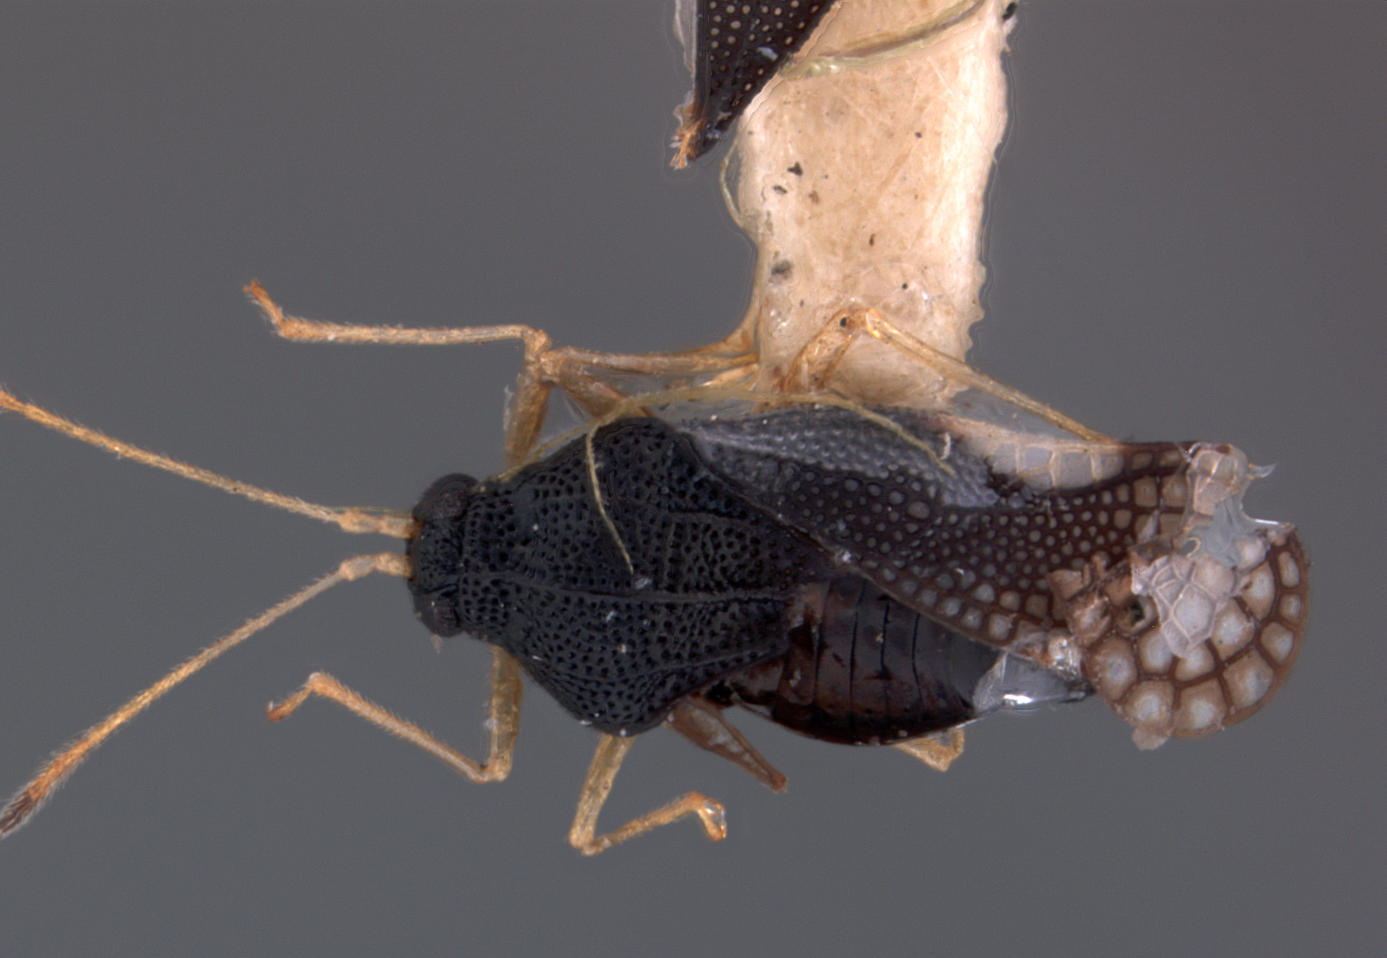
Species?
Amblystira socia
